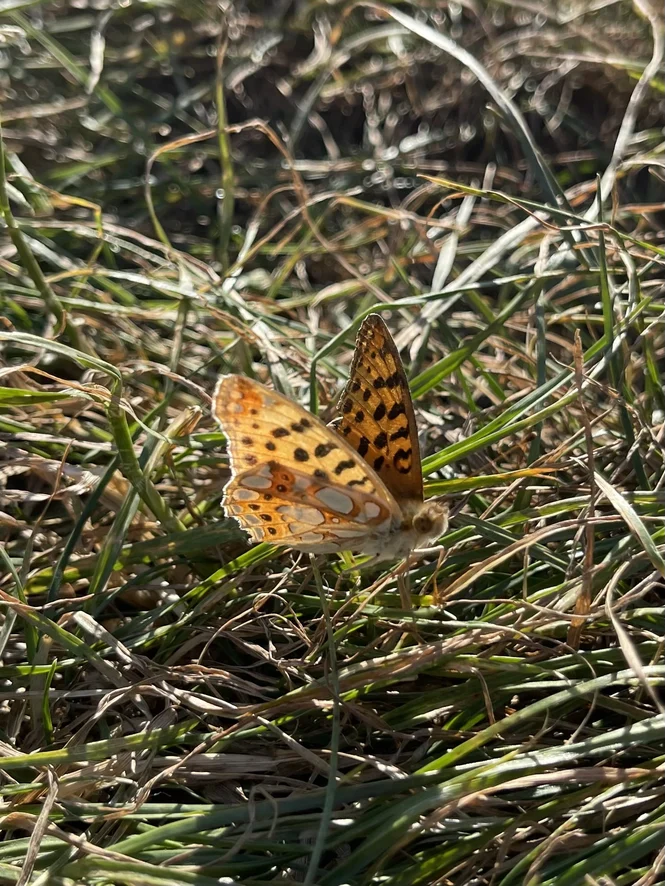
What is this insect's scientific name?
Issoria lathonia
